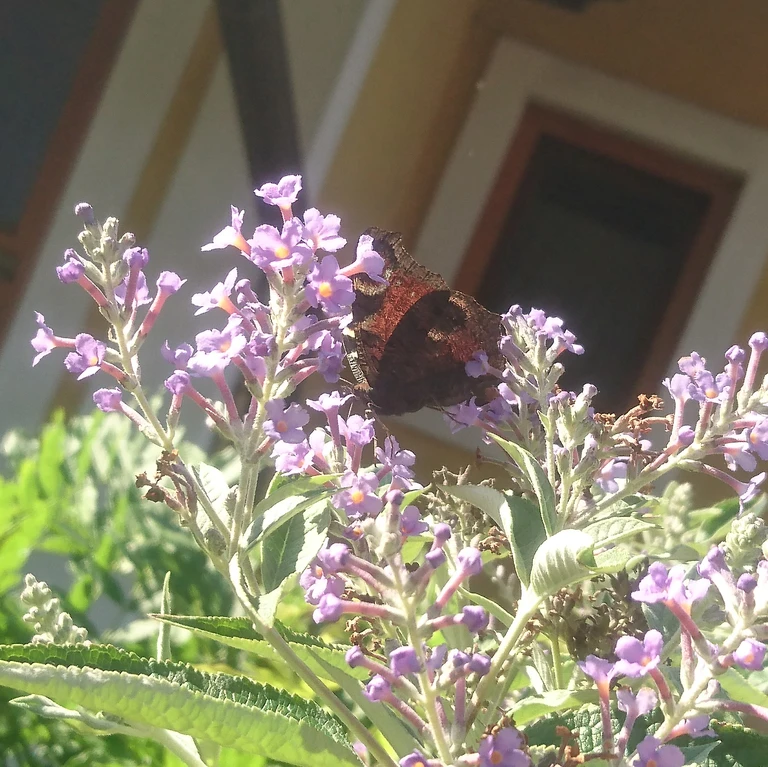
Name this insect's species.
Aglais io
